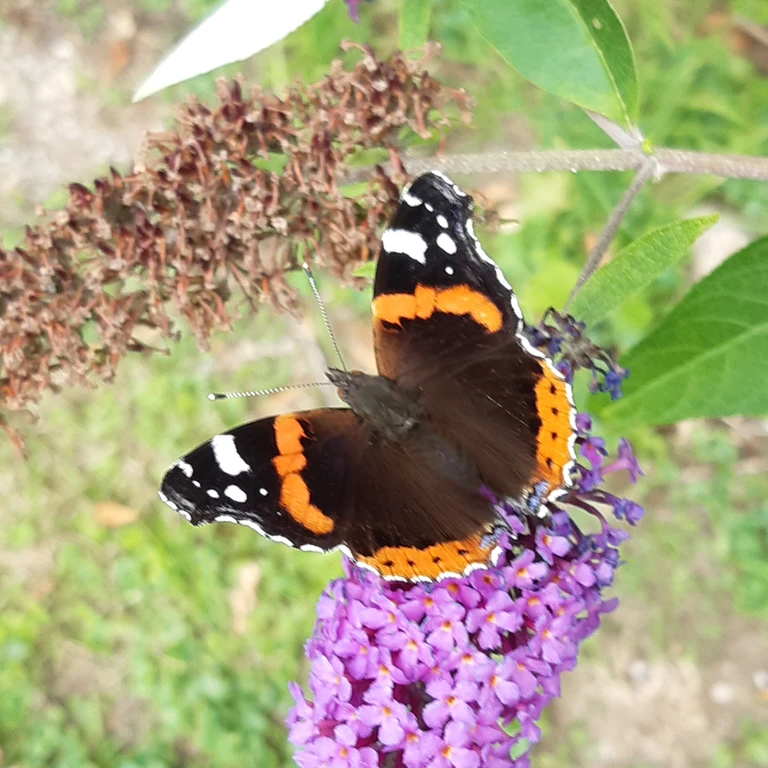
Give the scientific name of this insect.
Vanessa atalanta
